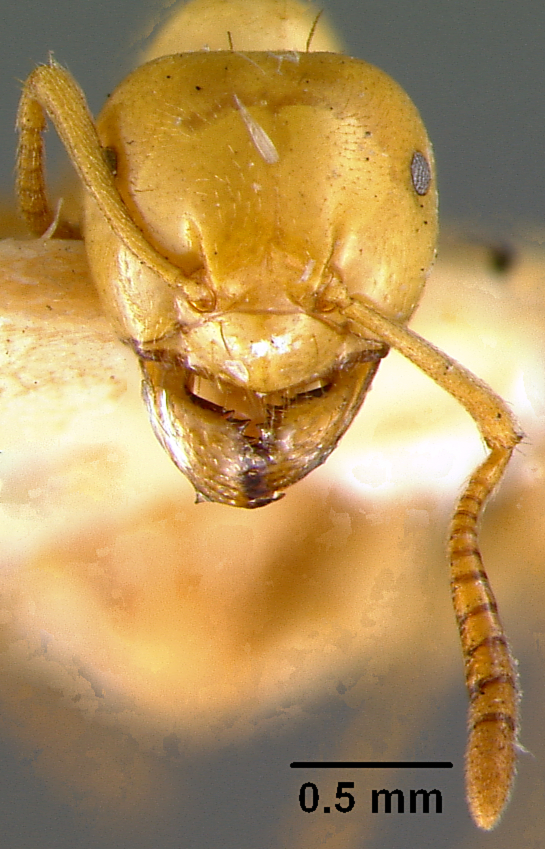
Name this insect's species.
Lasius interjectus
